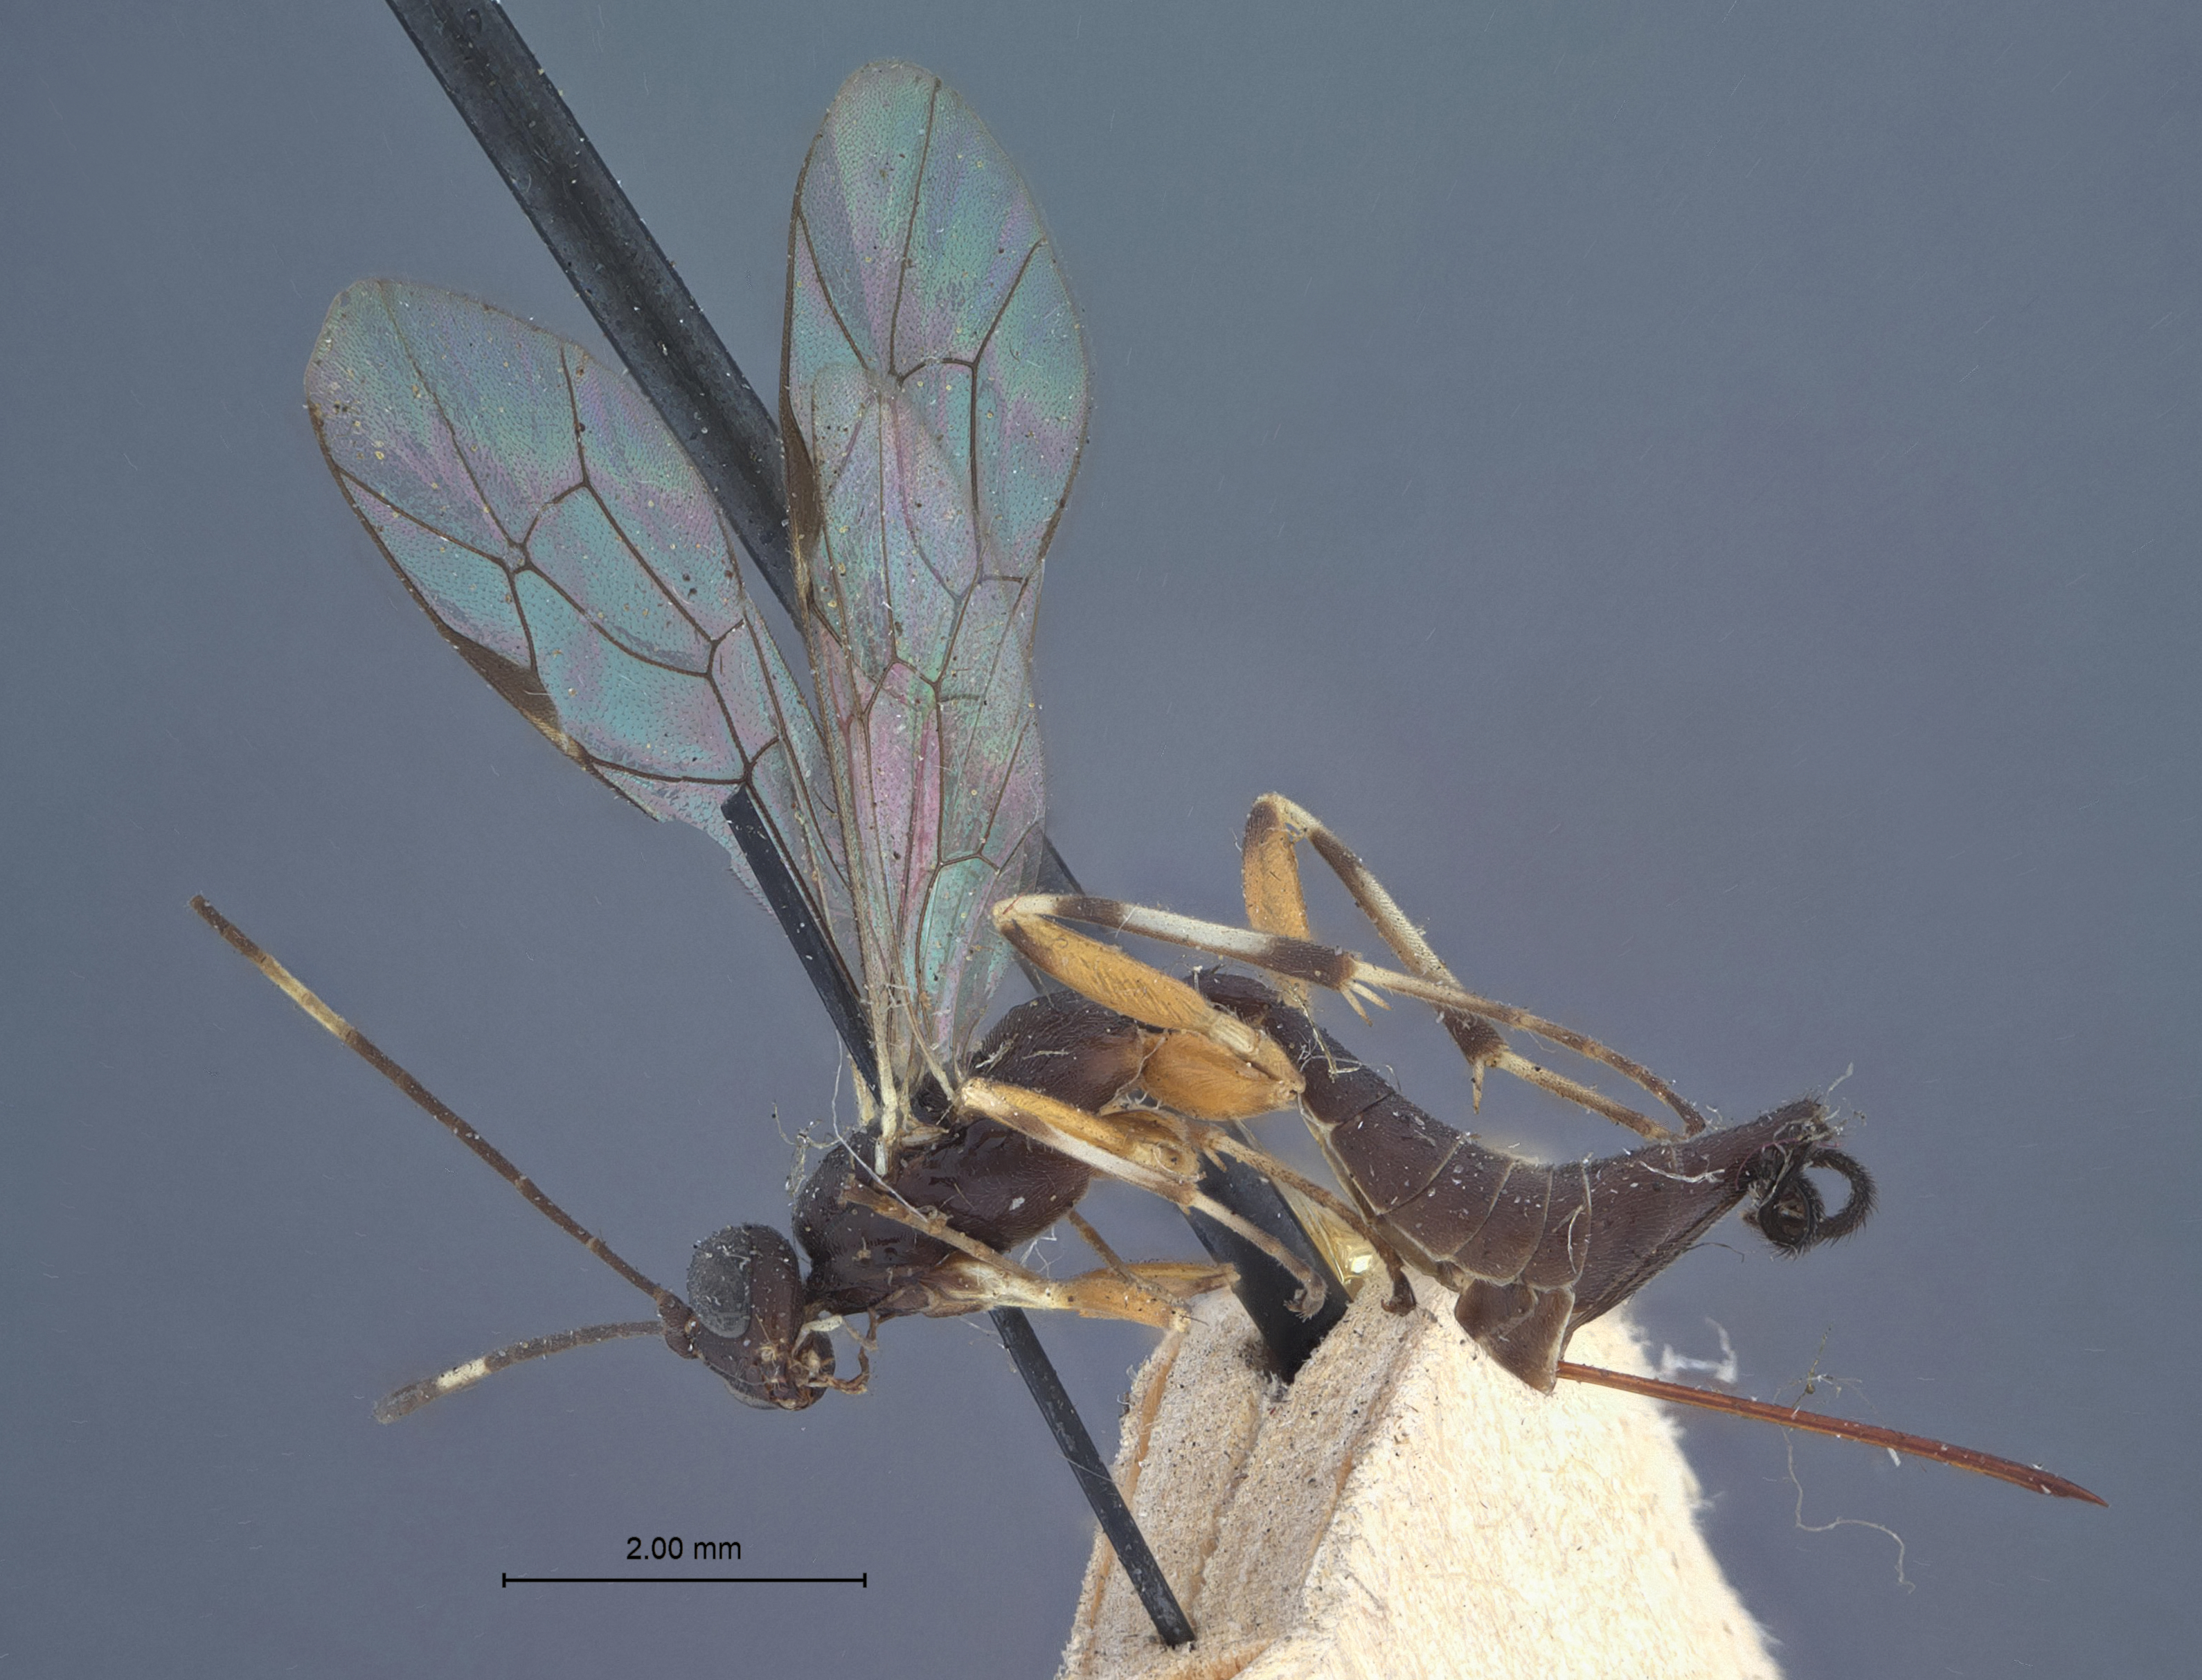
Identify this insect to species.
Helcostizus tibialis
